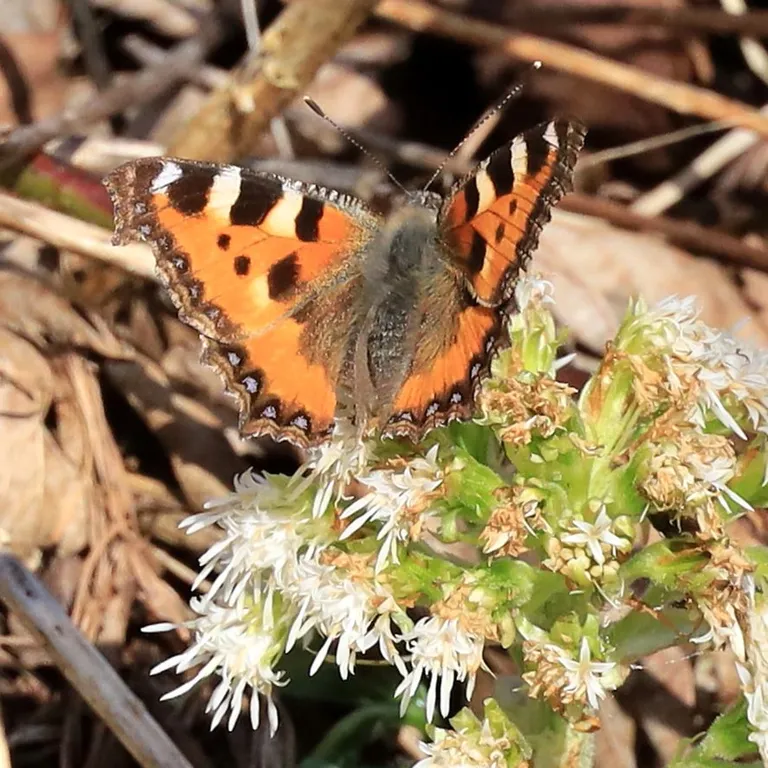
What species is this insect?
Aglais urticae
